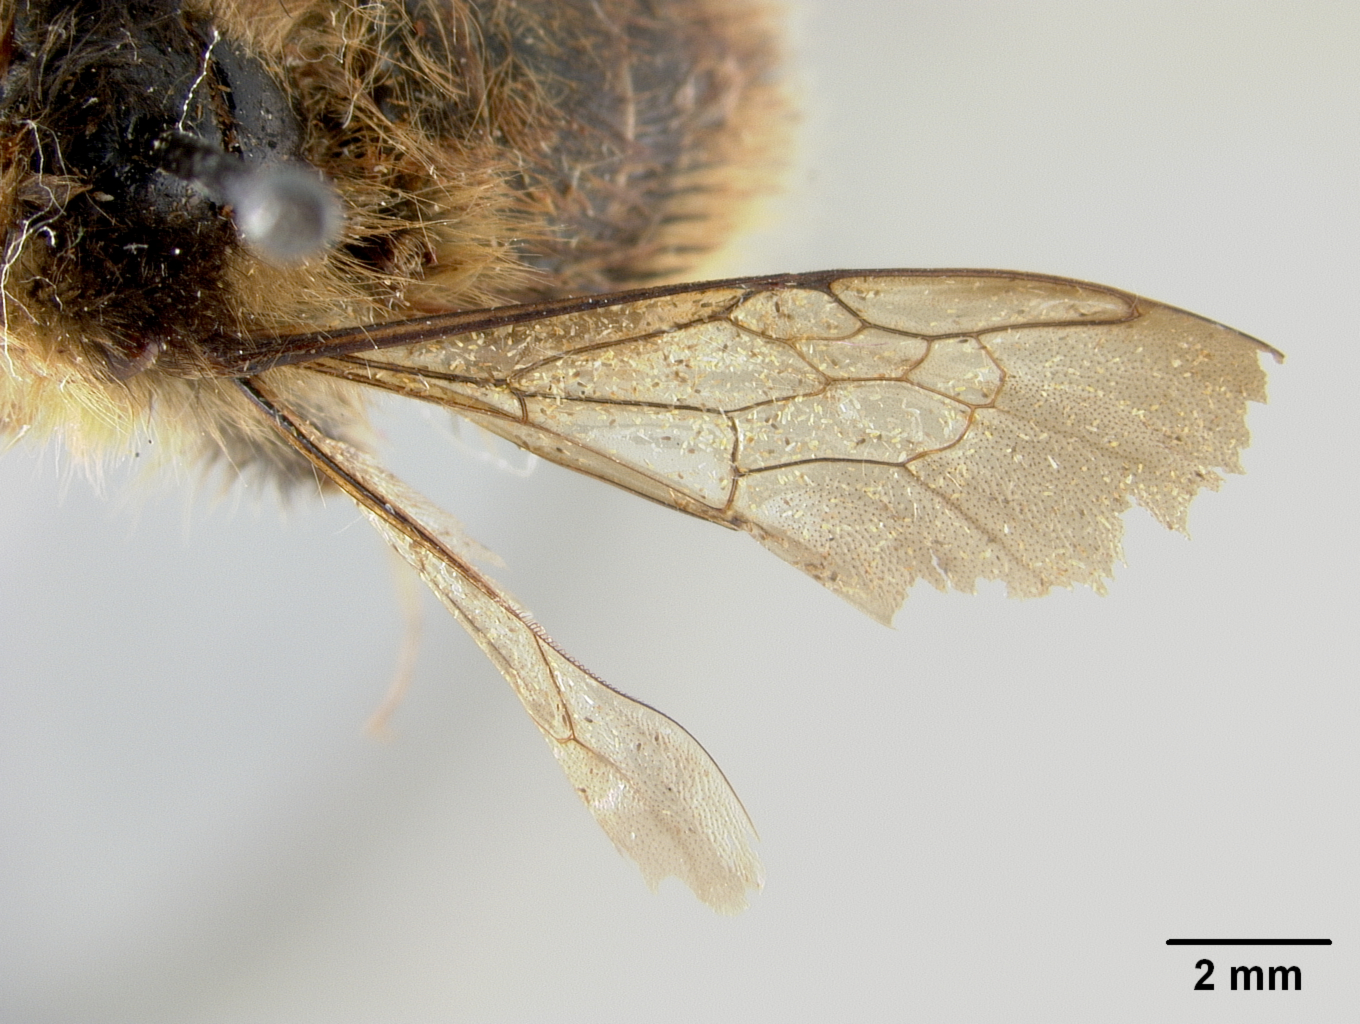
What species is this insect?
Bremus securus
